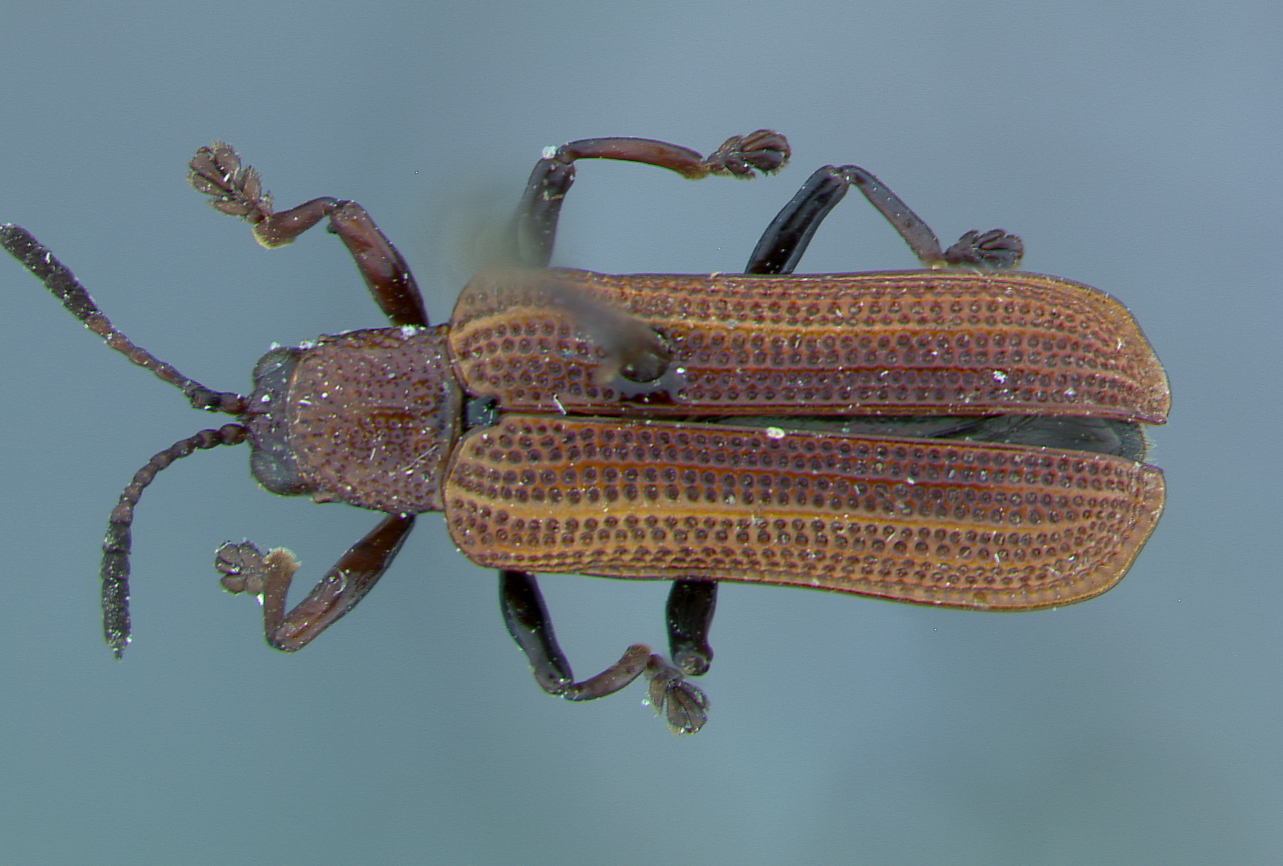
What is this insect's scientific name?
Acentroptera nevermanni
